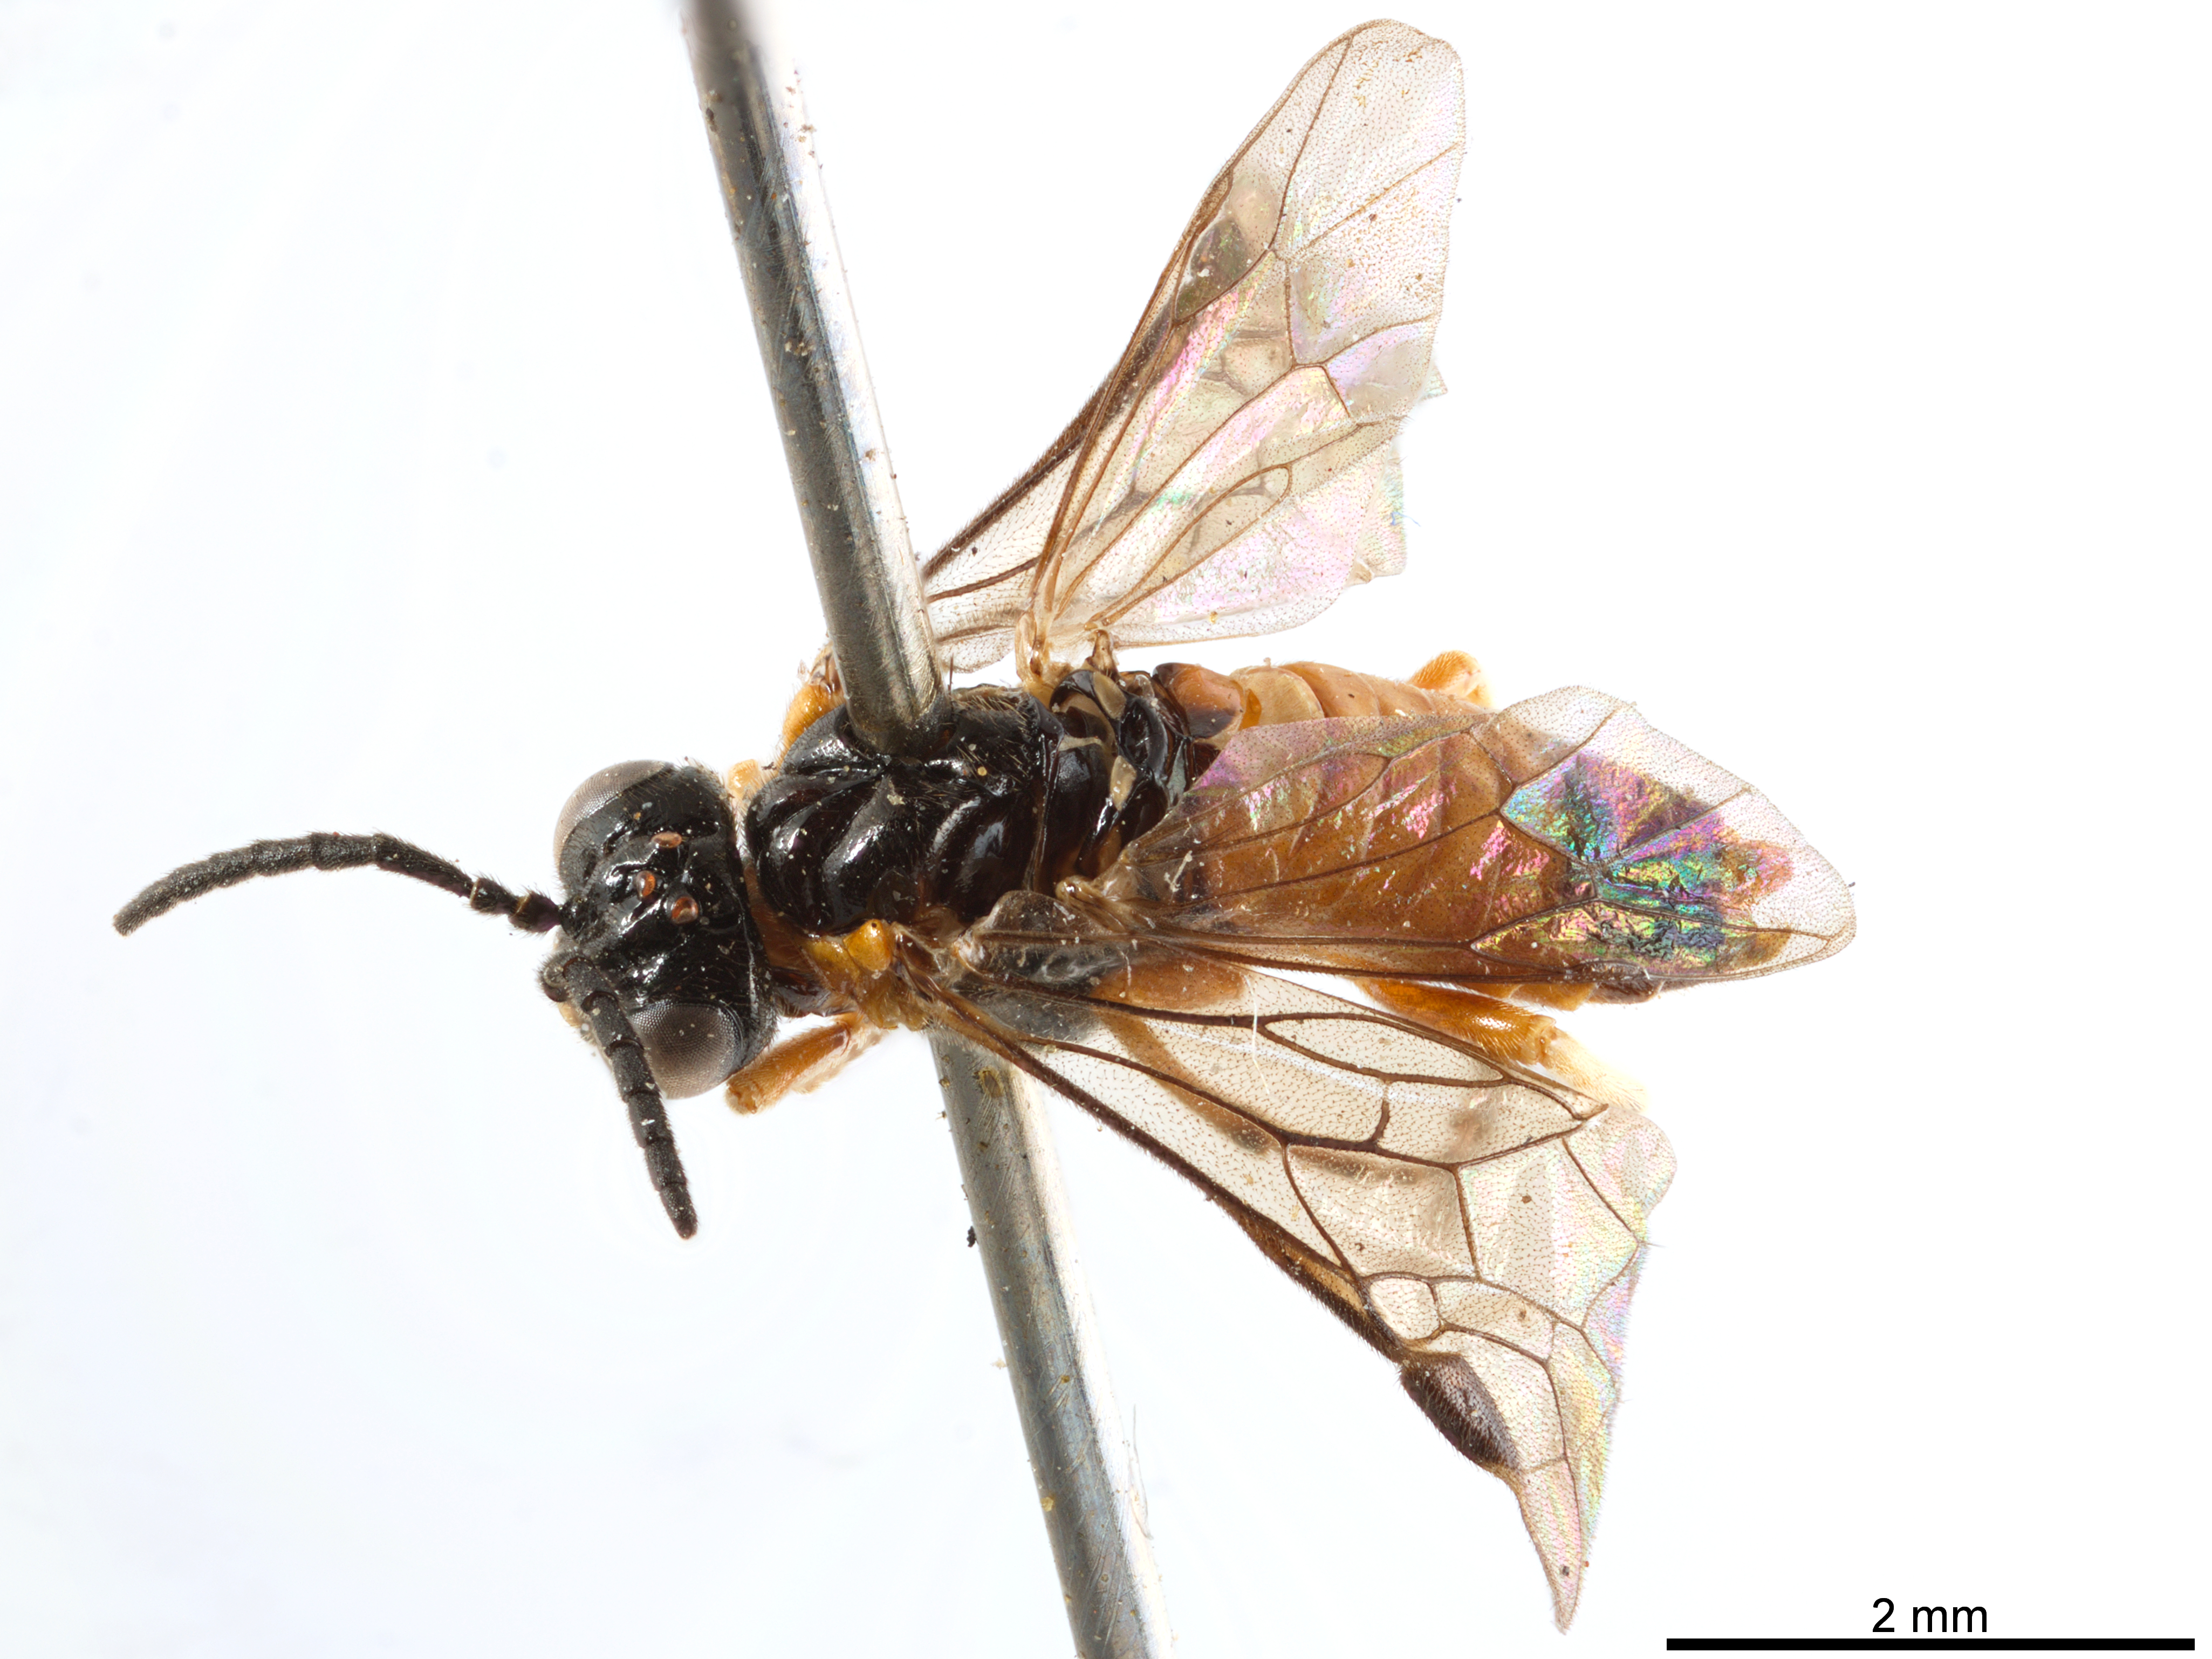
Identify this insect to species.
Amonophadnus auriventris
